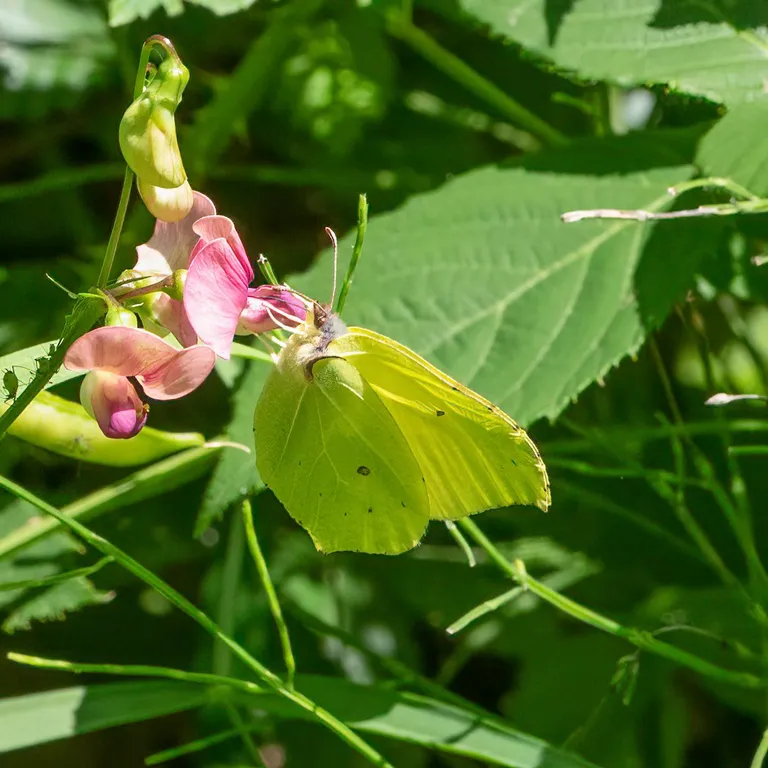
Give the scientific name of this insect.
Gonepteryx rhamni
